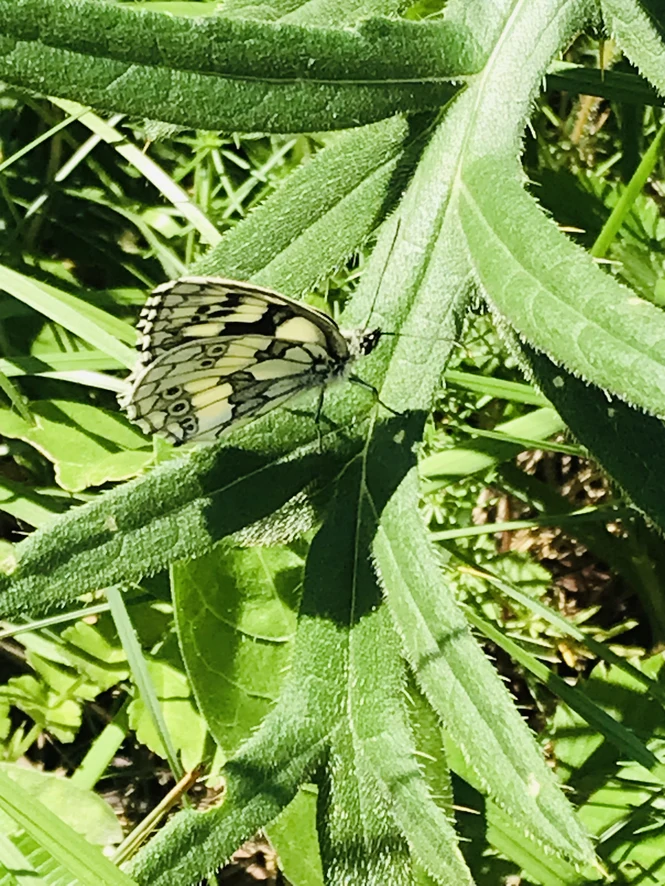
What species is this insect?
Melanargia galathea
